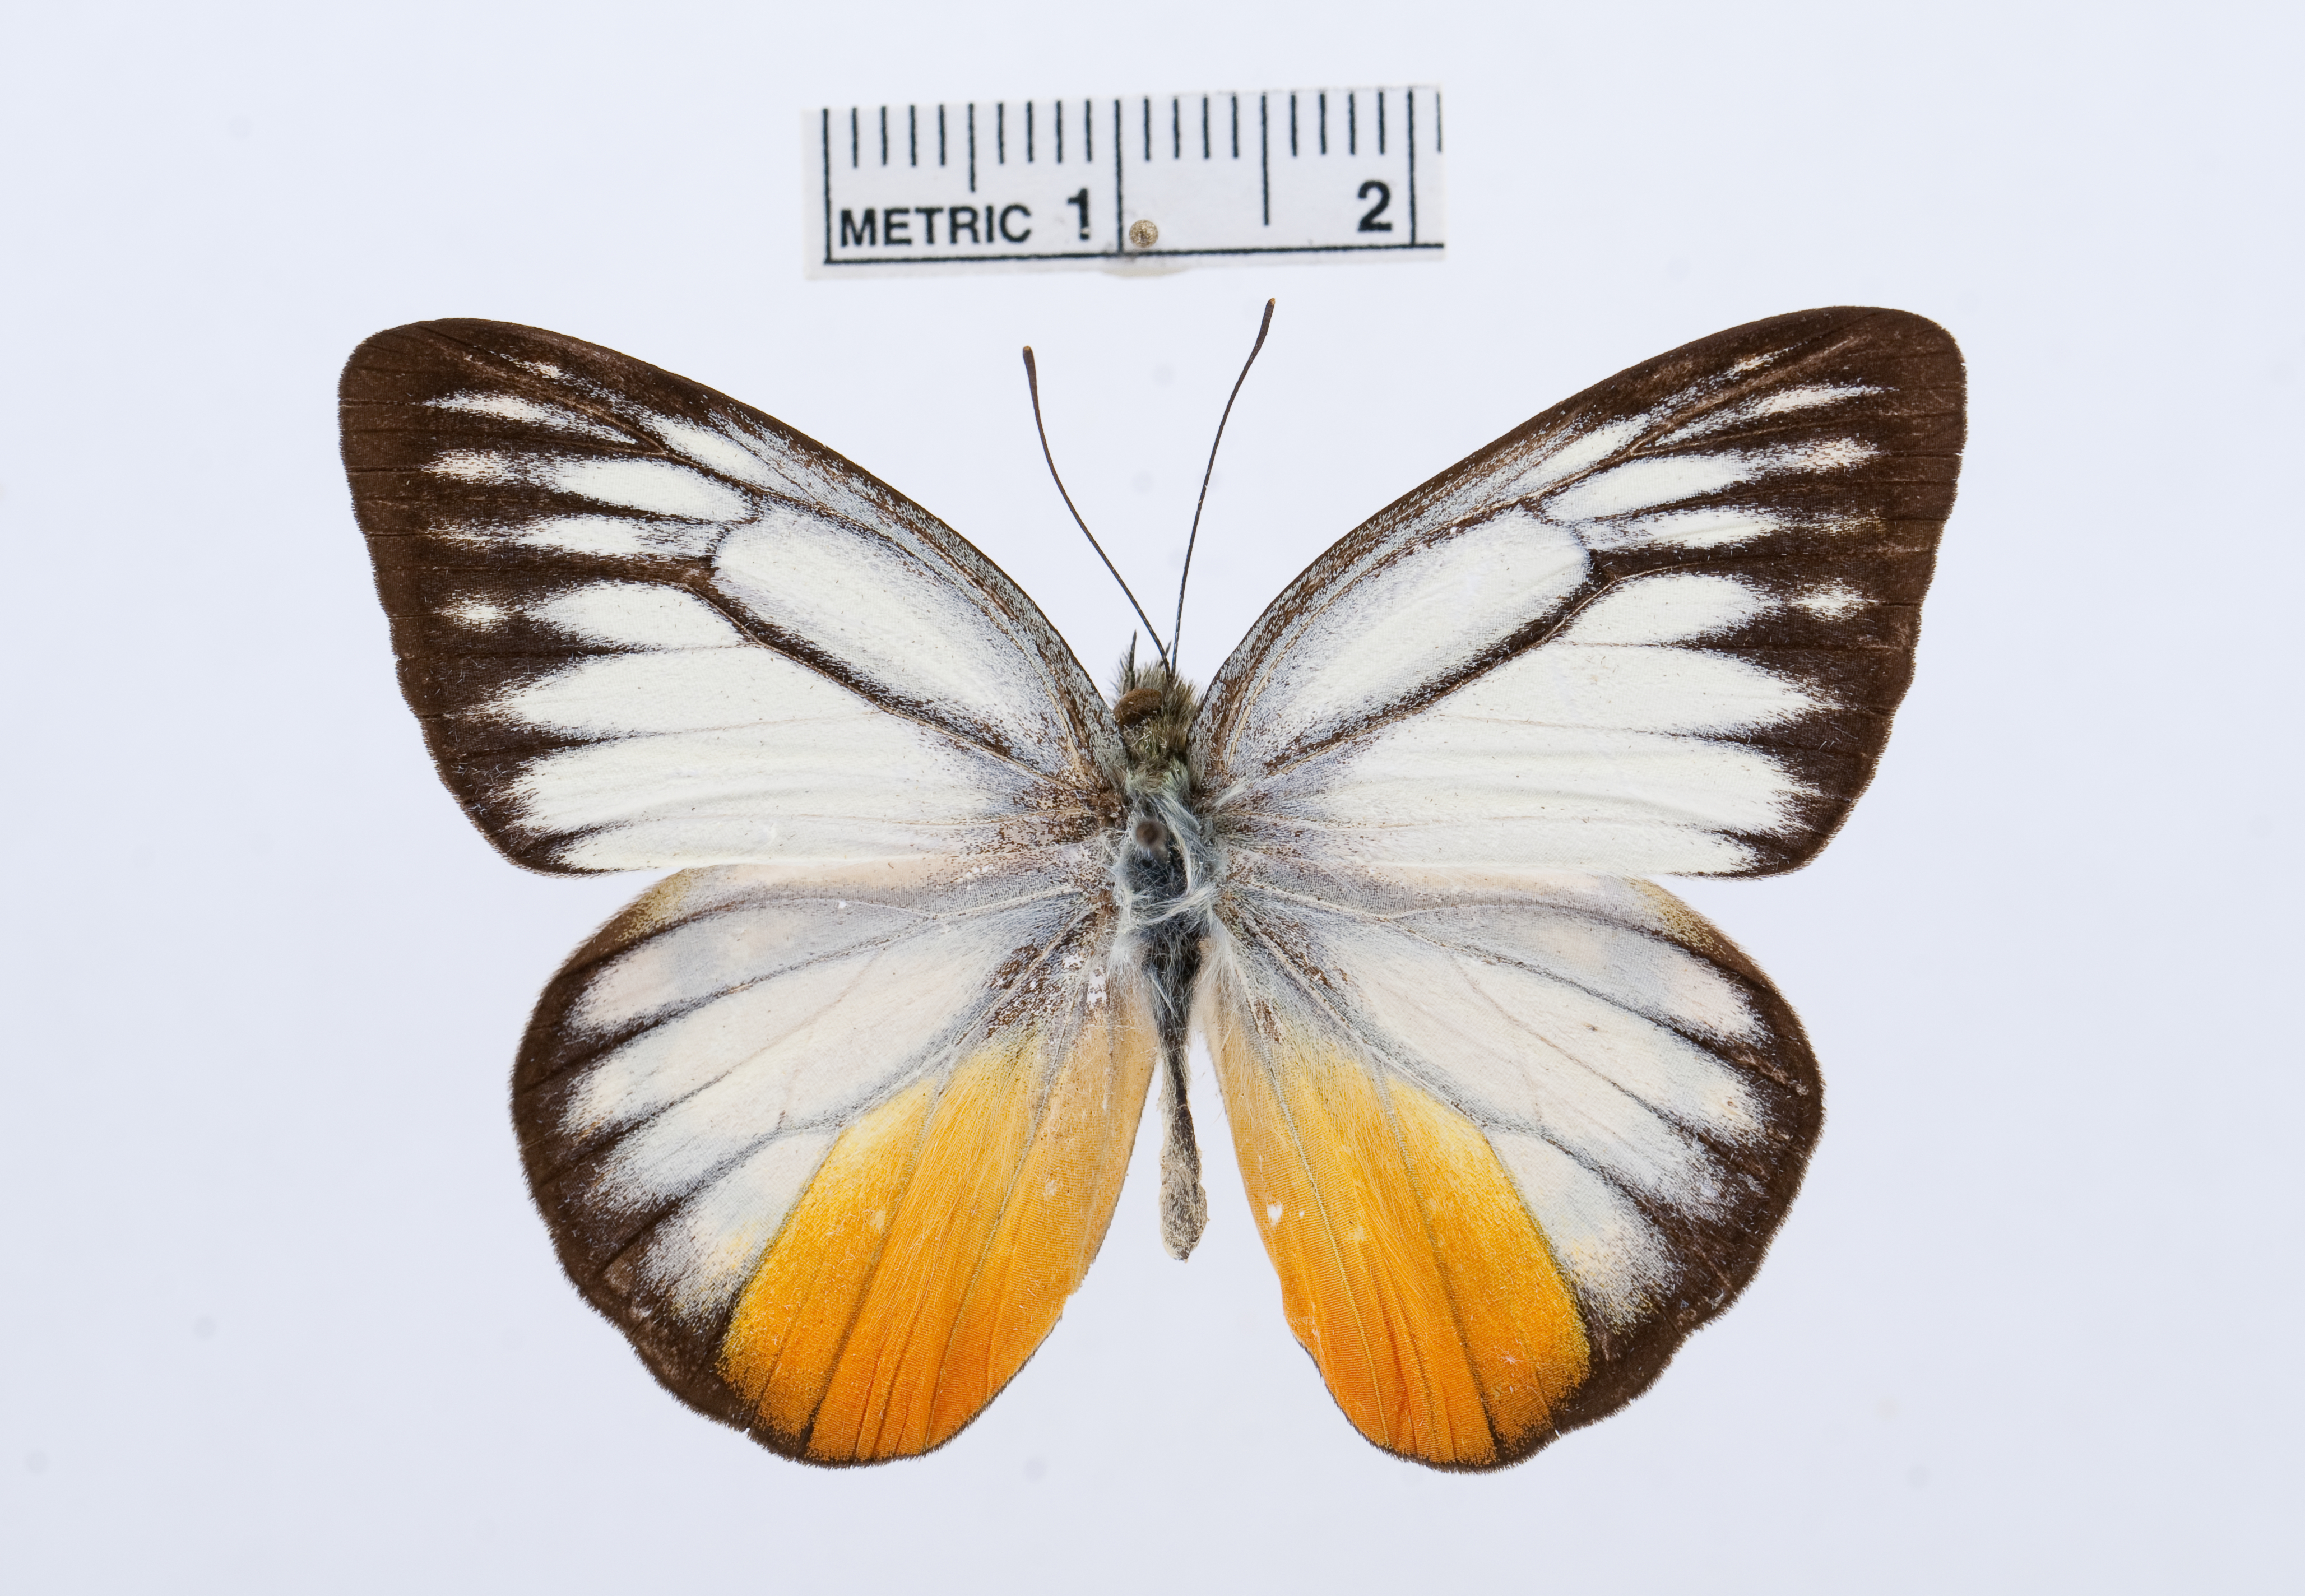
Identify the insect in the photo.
Cepora iudith
